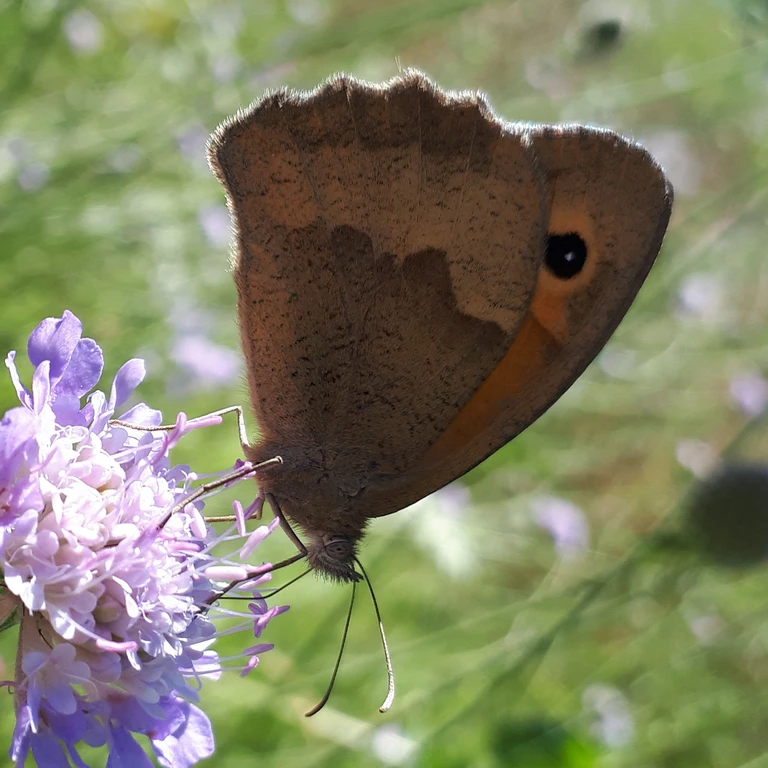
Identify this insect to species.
Maniola jurtina
